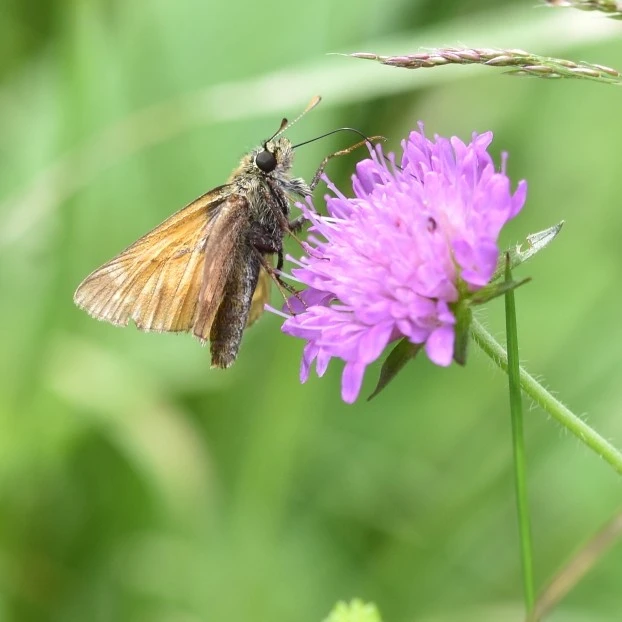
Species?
Ochlodes sylvanus (also Ochlodes venata)
